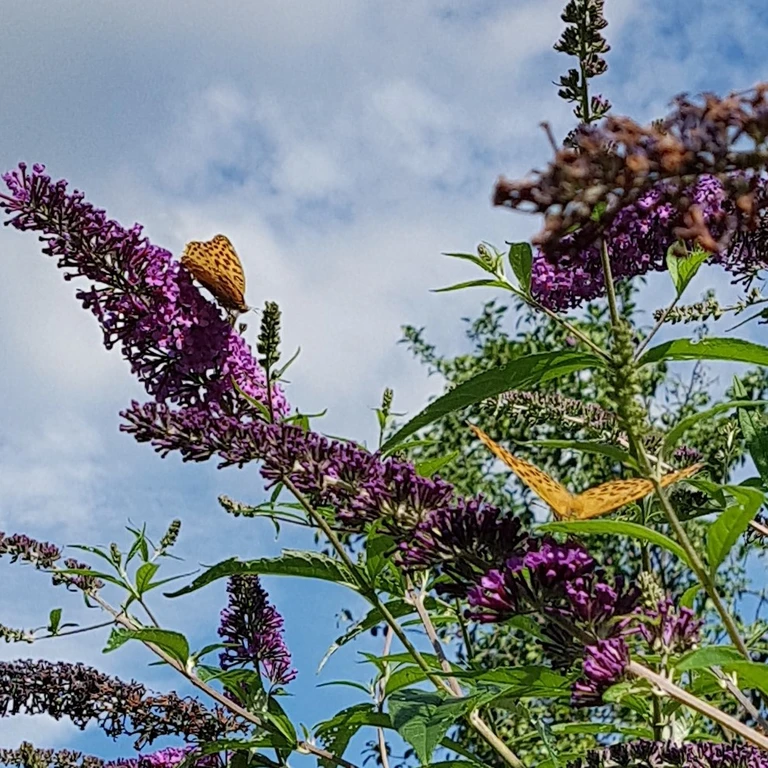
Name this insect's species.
Argynnis paphia
